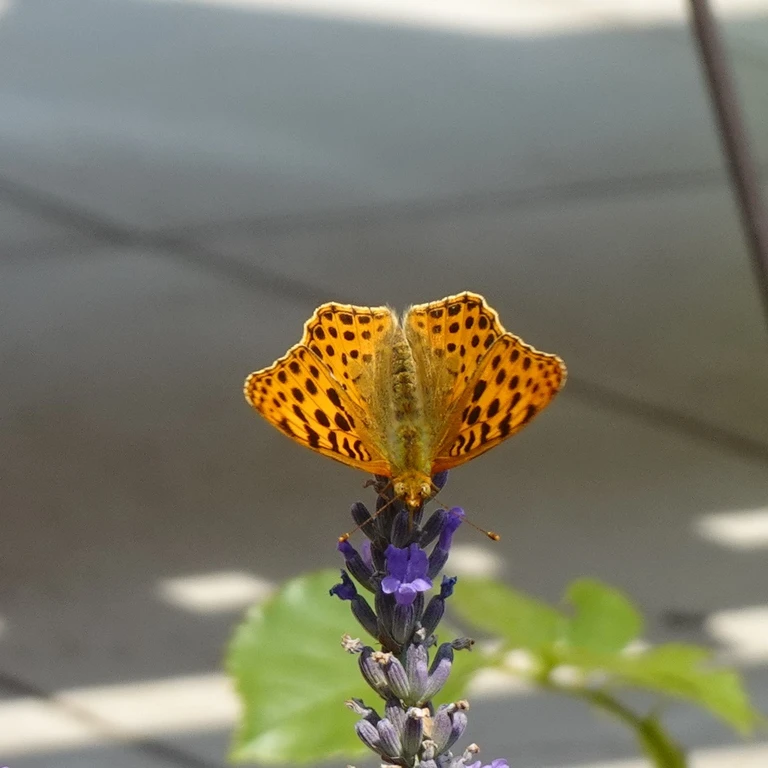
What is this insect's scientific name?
Issoria lathonia
